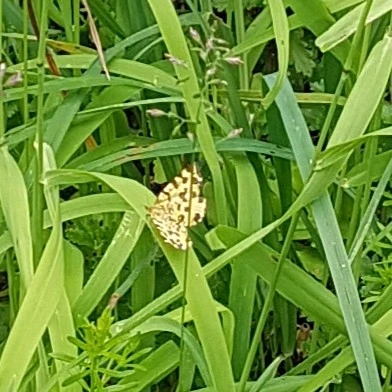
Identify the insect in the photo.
Pseudopanthera macularia
